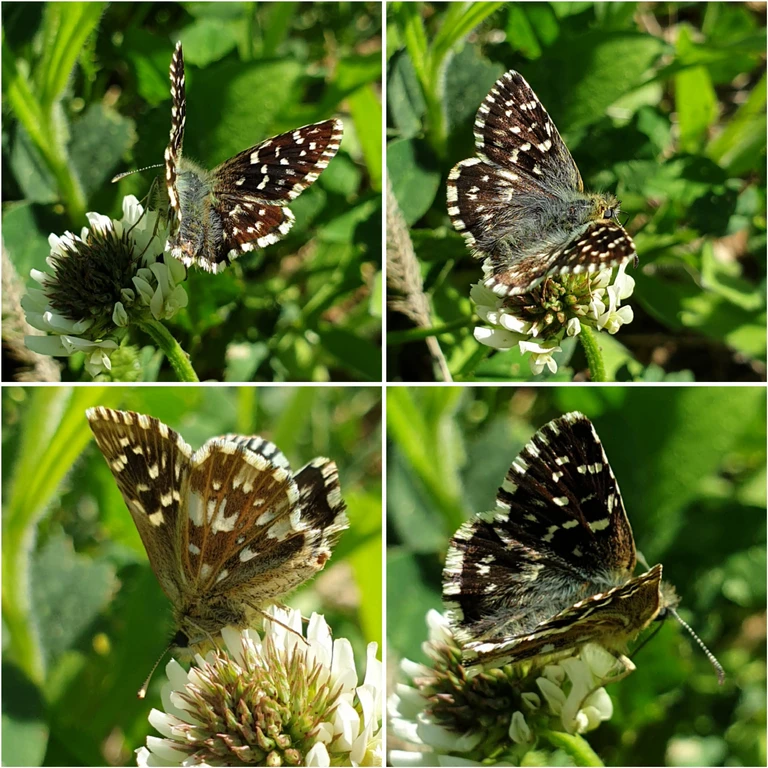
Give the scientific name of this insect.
Pyrgus malvae
